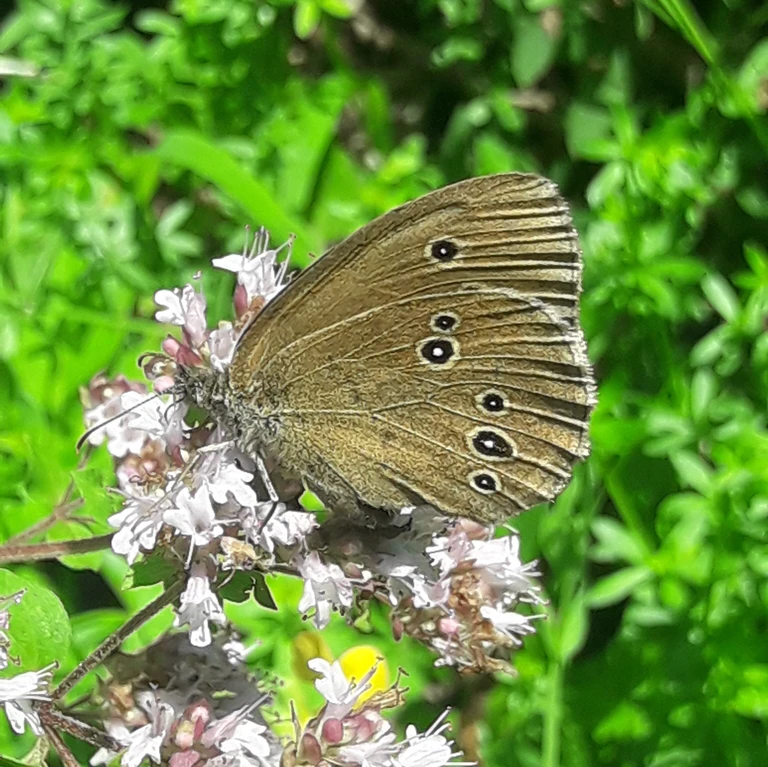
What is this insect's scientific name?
Aphantopus hyperantus
